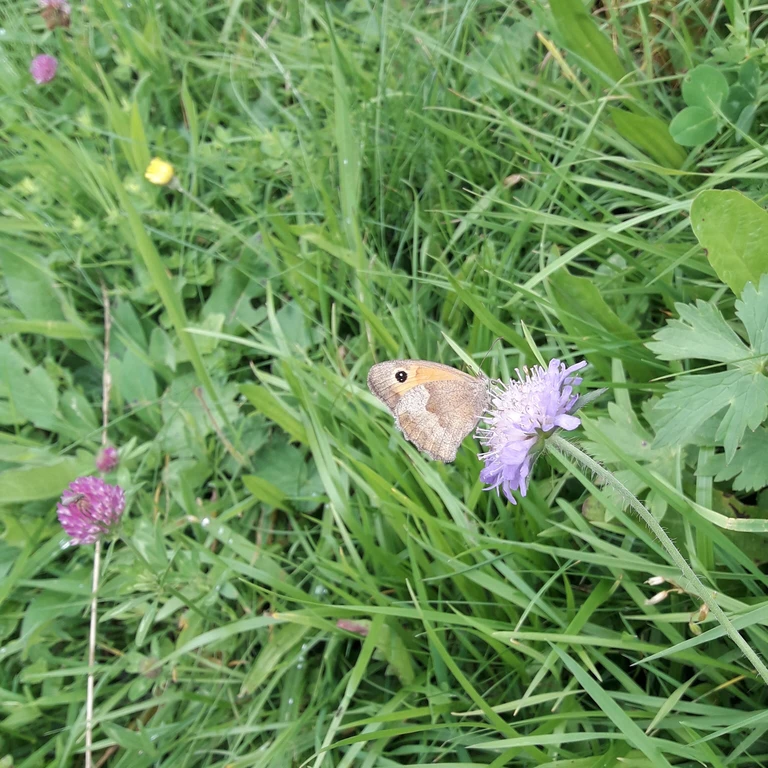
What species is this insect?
Maniola jurtina
